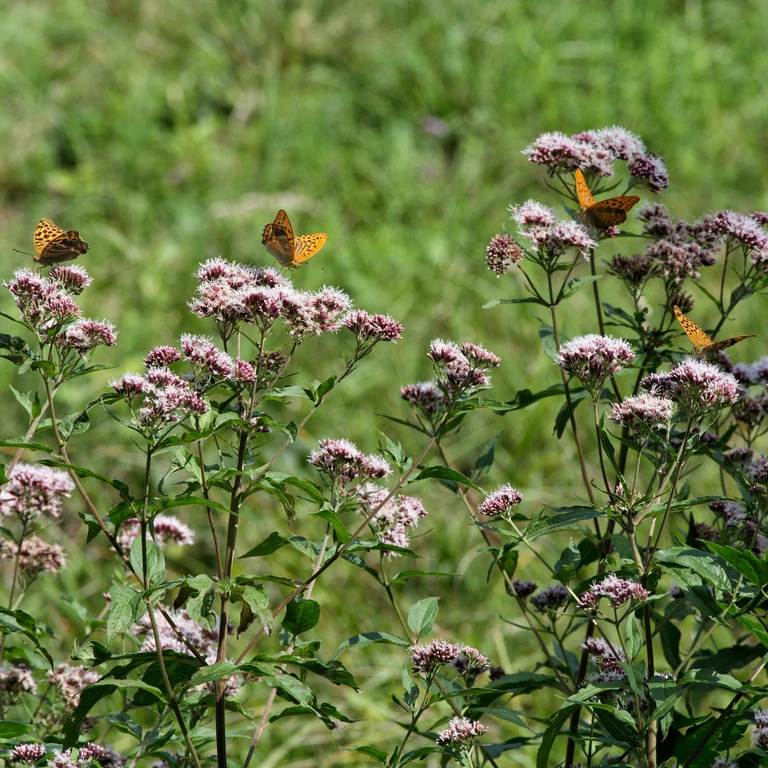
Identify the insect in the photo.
Argynnis paphia
